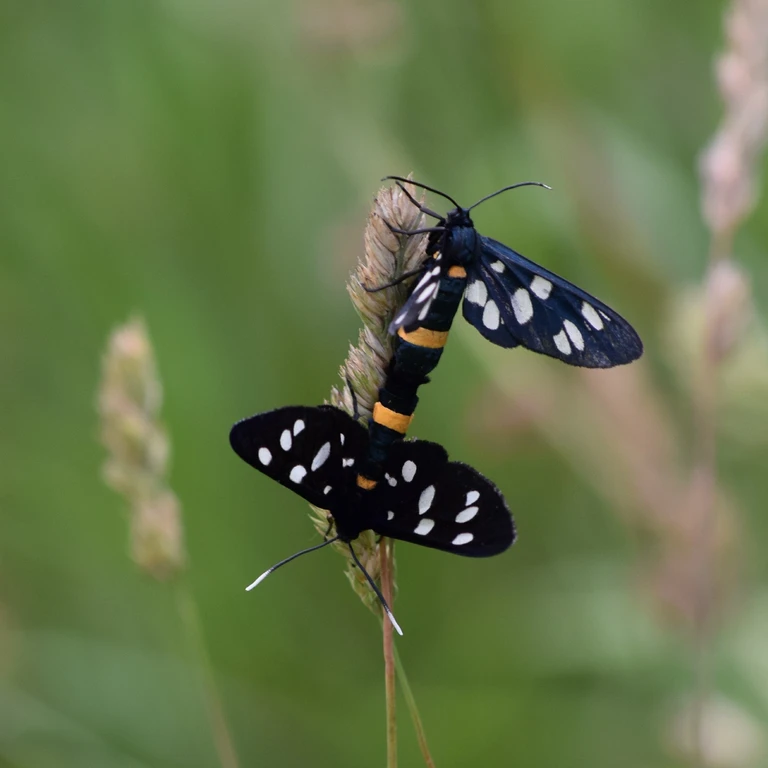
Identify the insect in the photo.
Amata phegea
